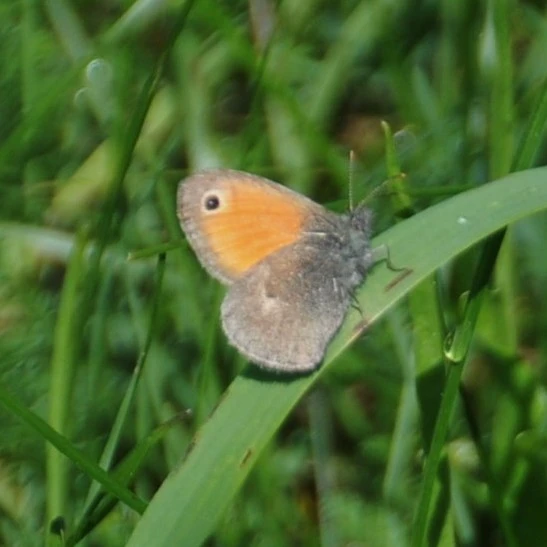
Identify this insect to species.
Coenonympha pamphilus
